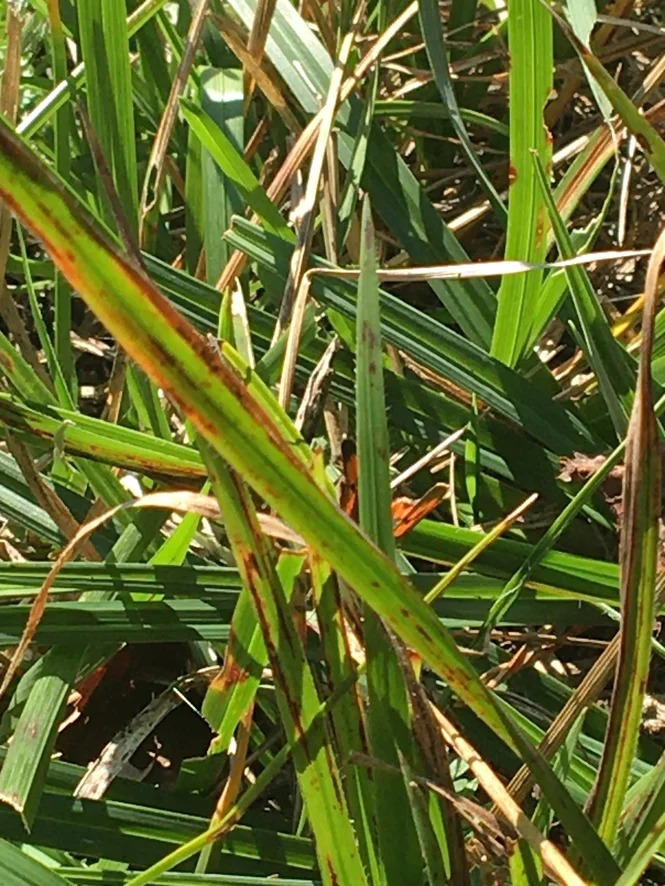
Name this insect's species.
Lycaena phlaeas
